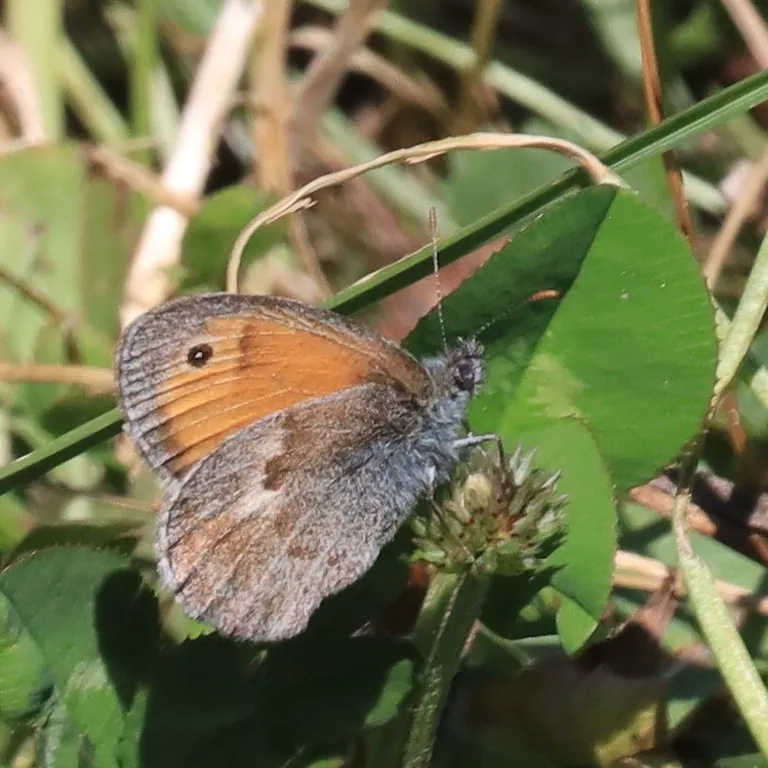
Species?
Coenonympha pamphilus
